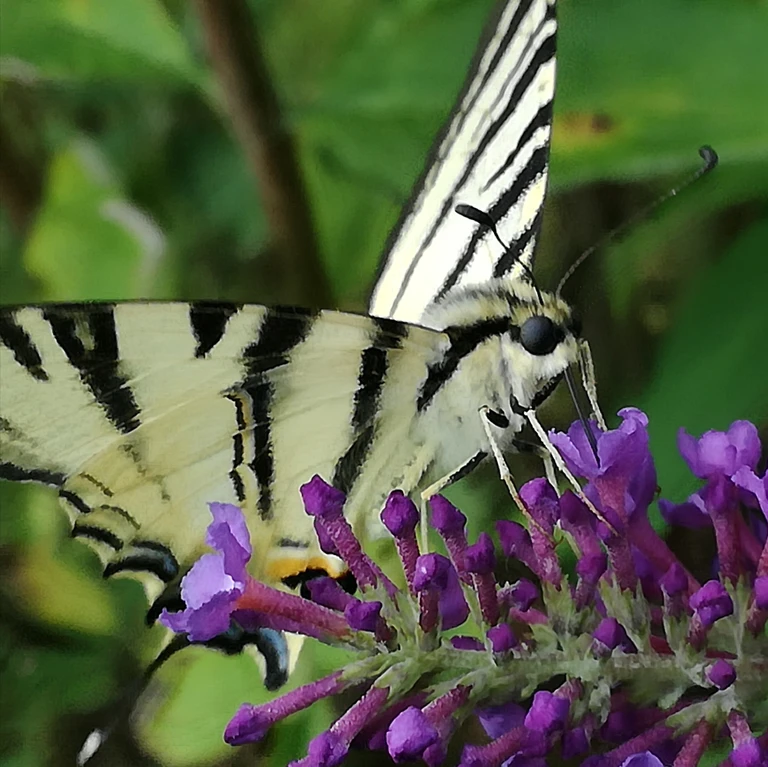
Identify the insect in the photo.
Iphiclides podalirius
